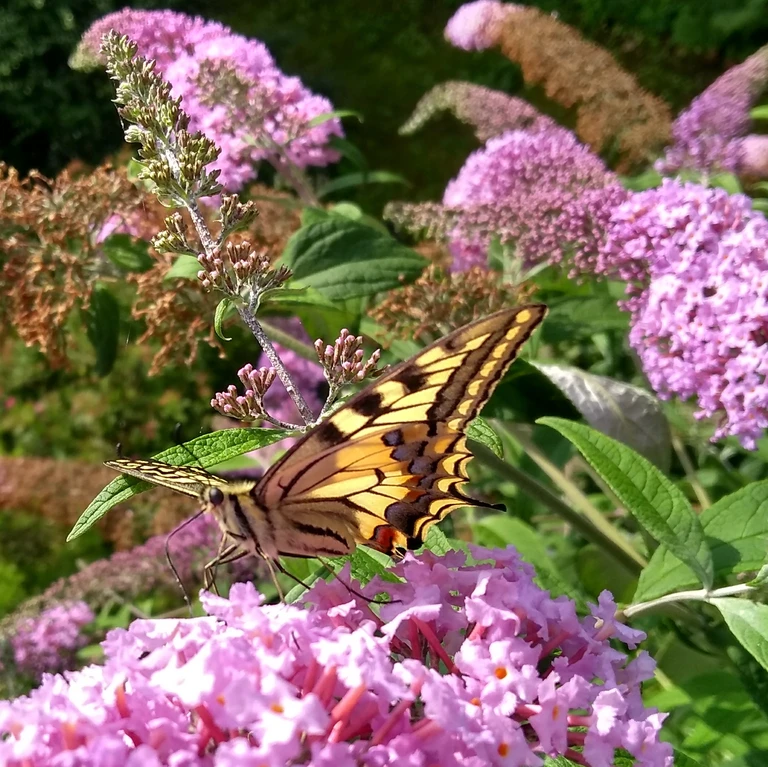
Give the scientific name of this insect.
Papilio machaon
